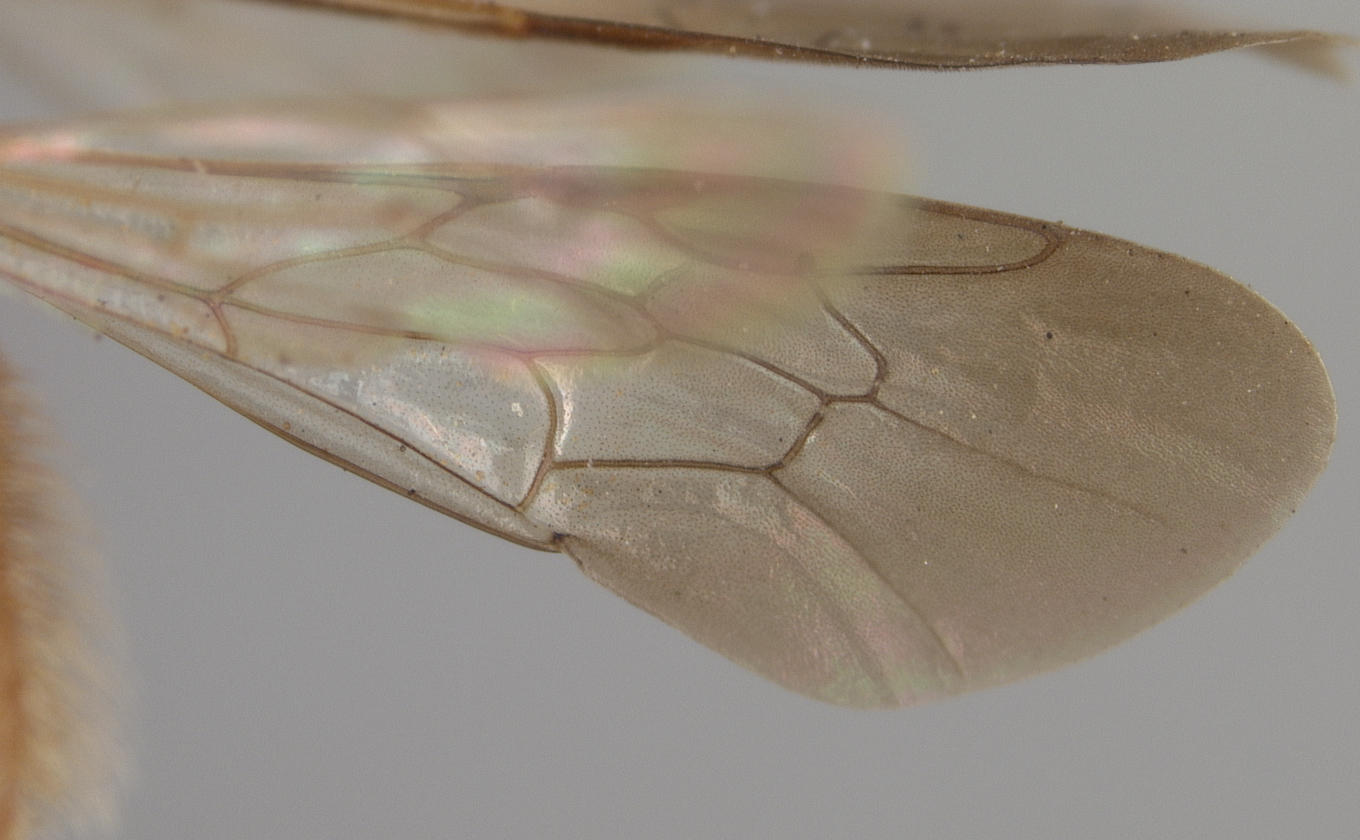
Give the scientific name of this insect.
Panurgus pectidis
